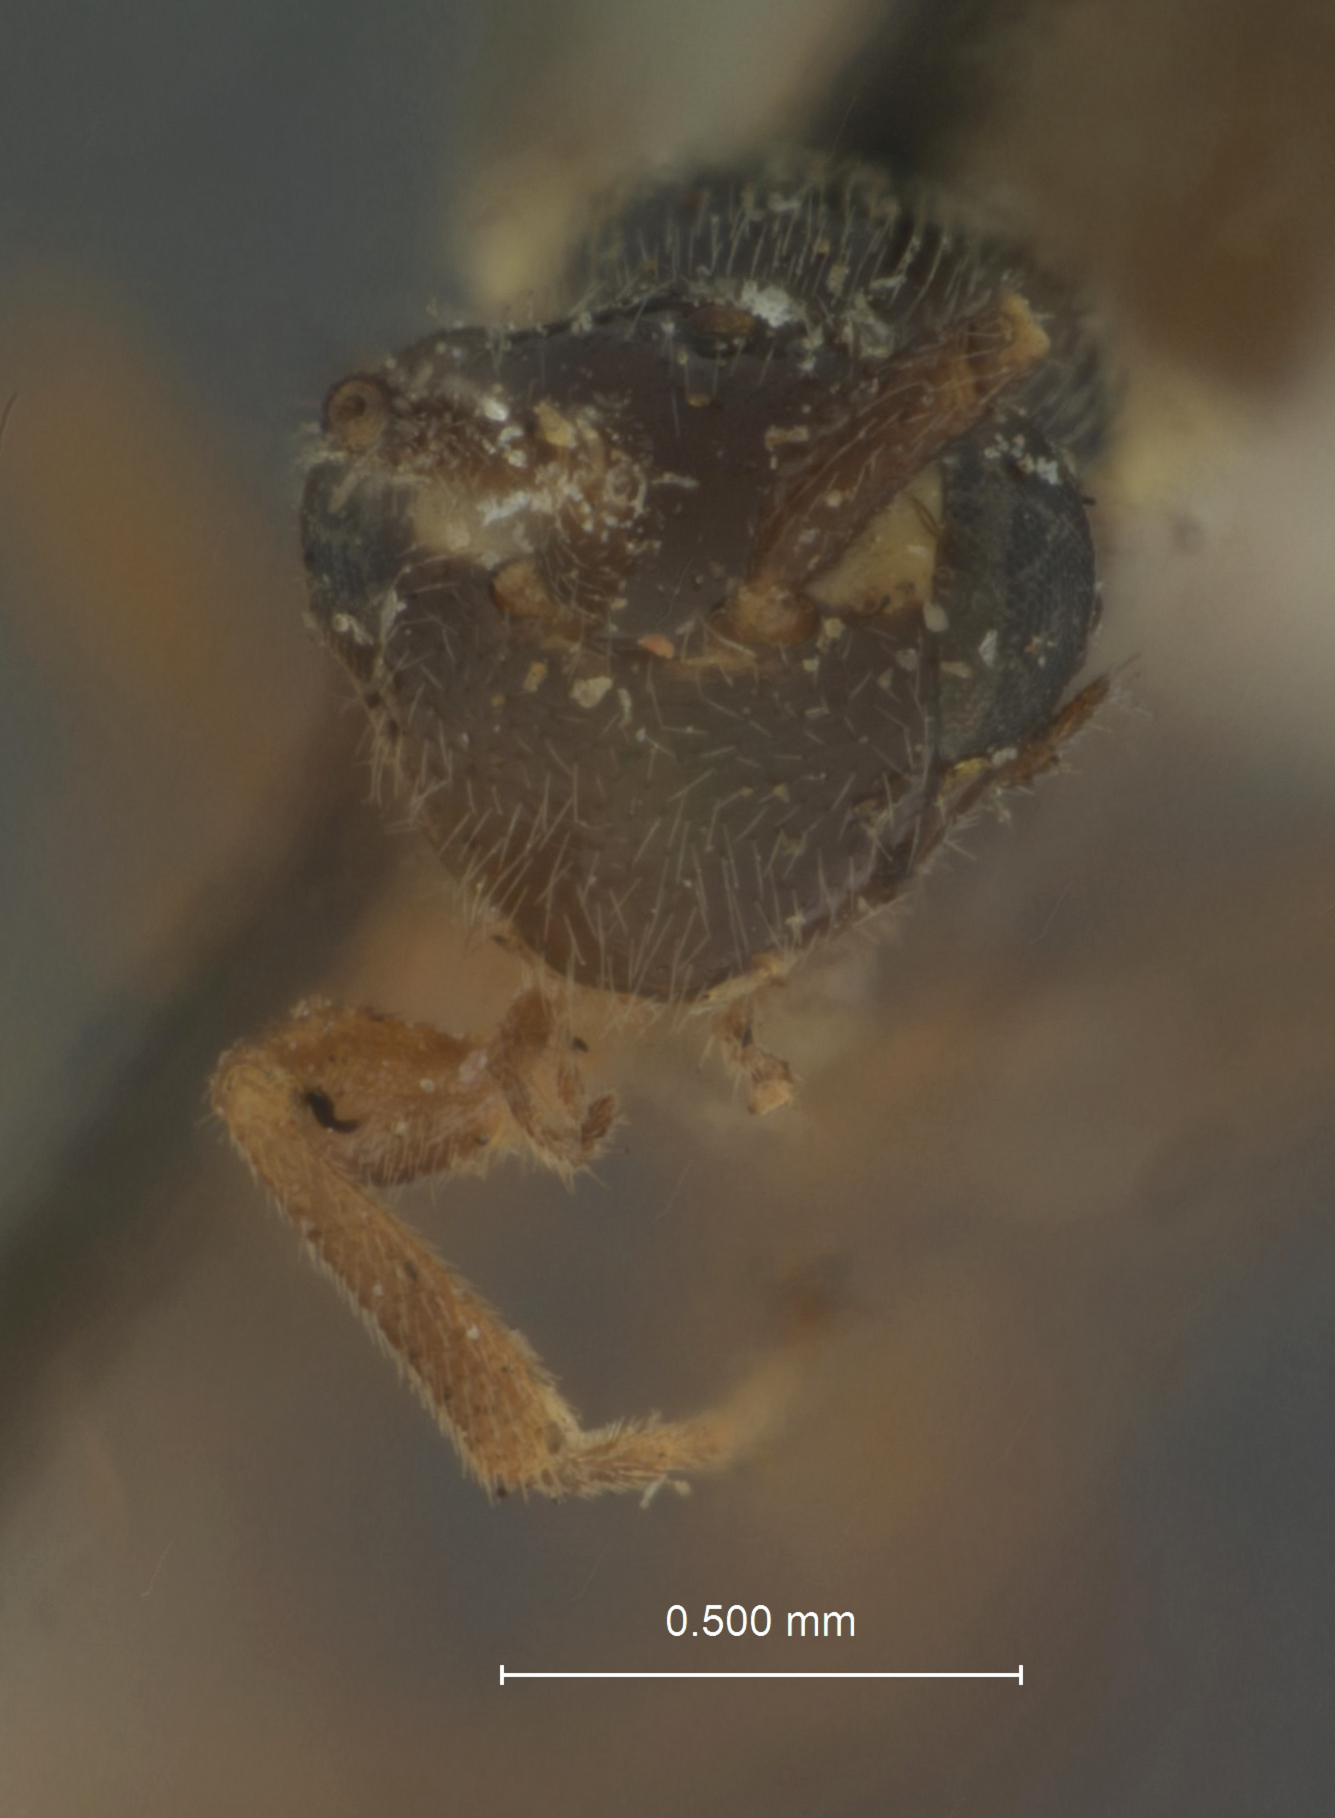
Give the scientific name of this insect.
Orthocentrus californicus
